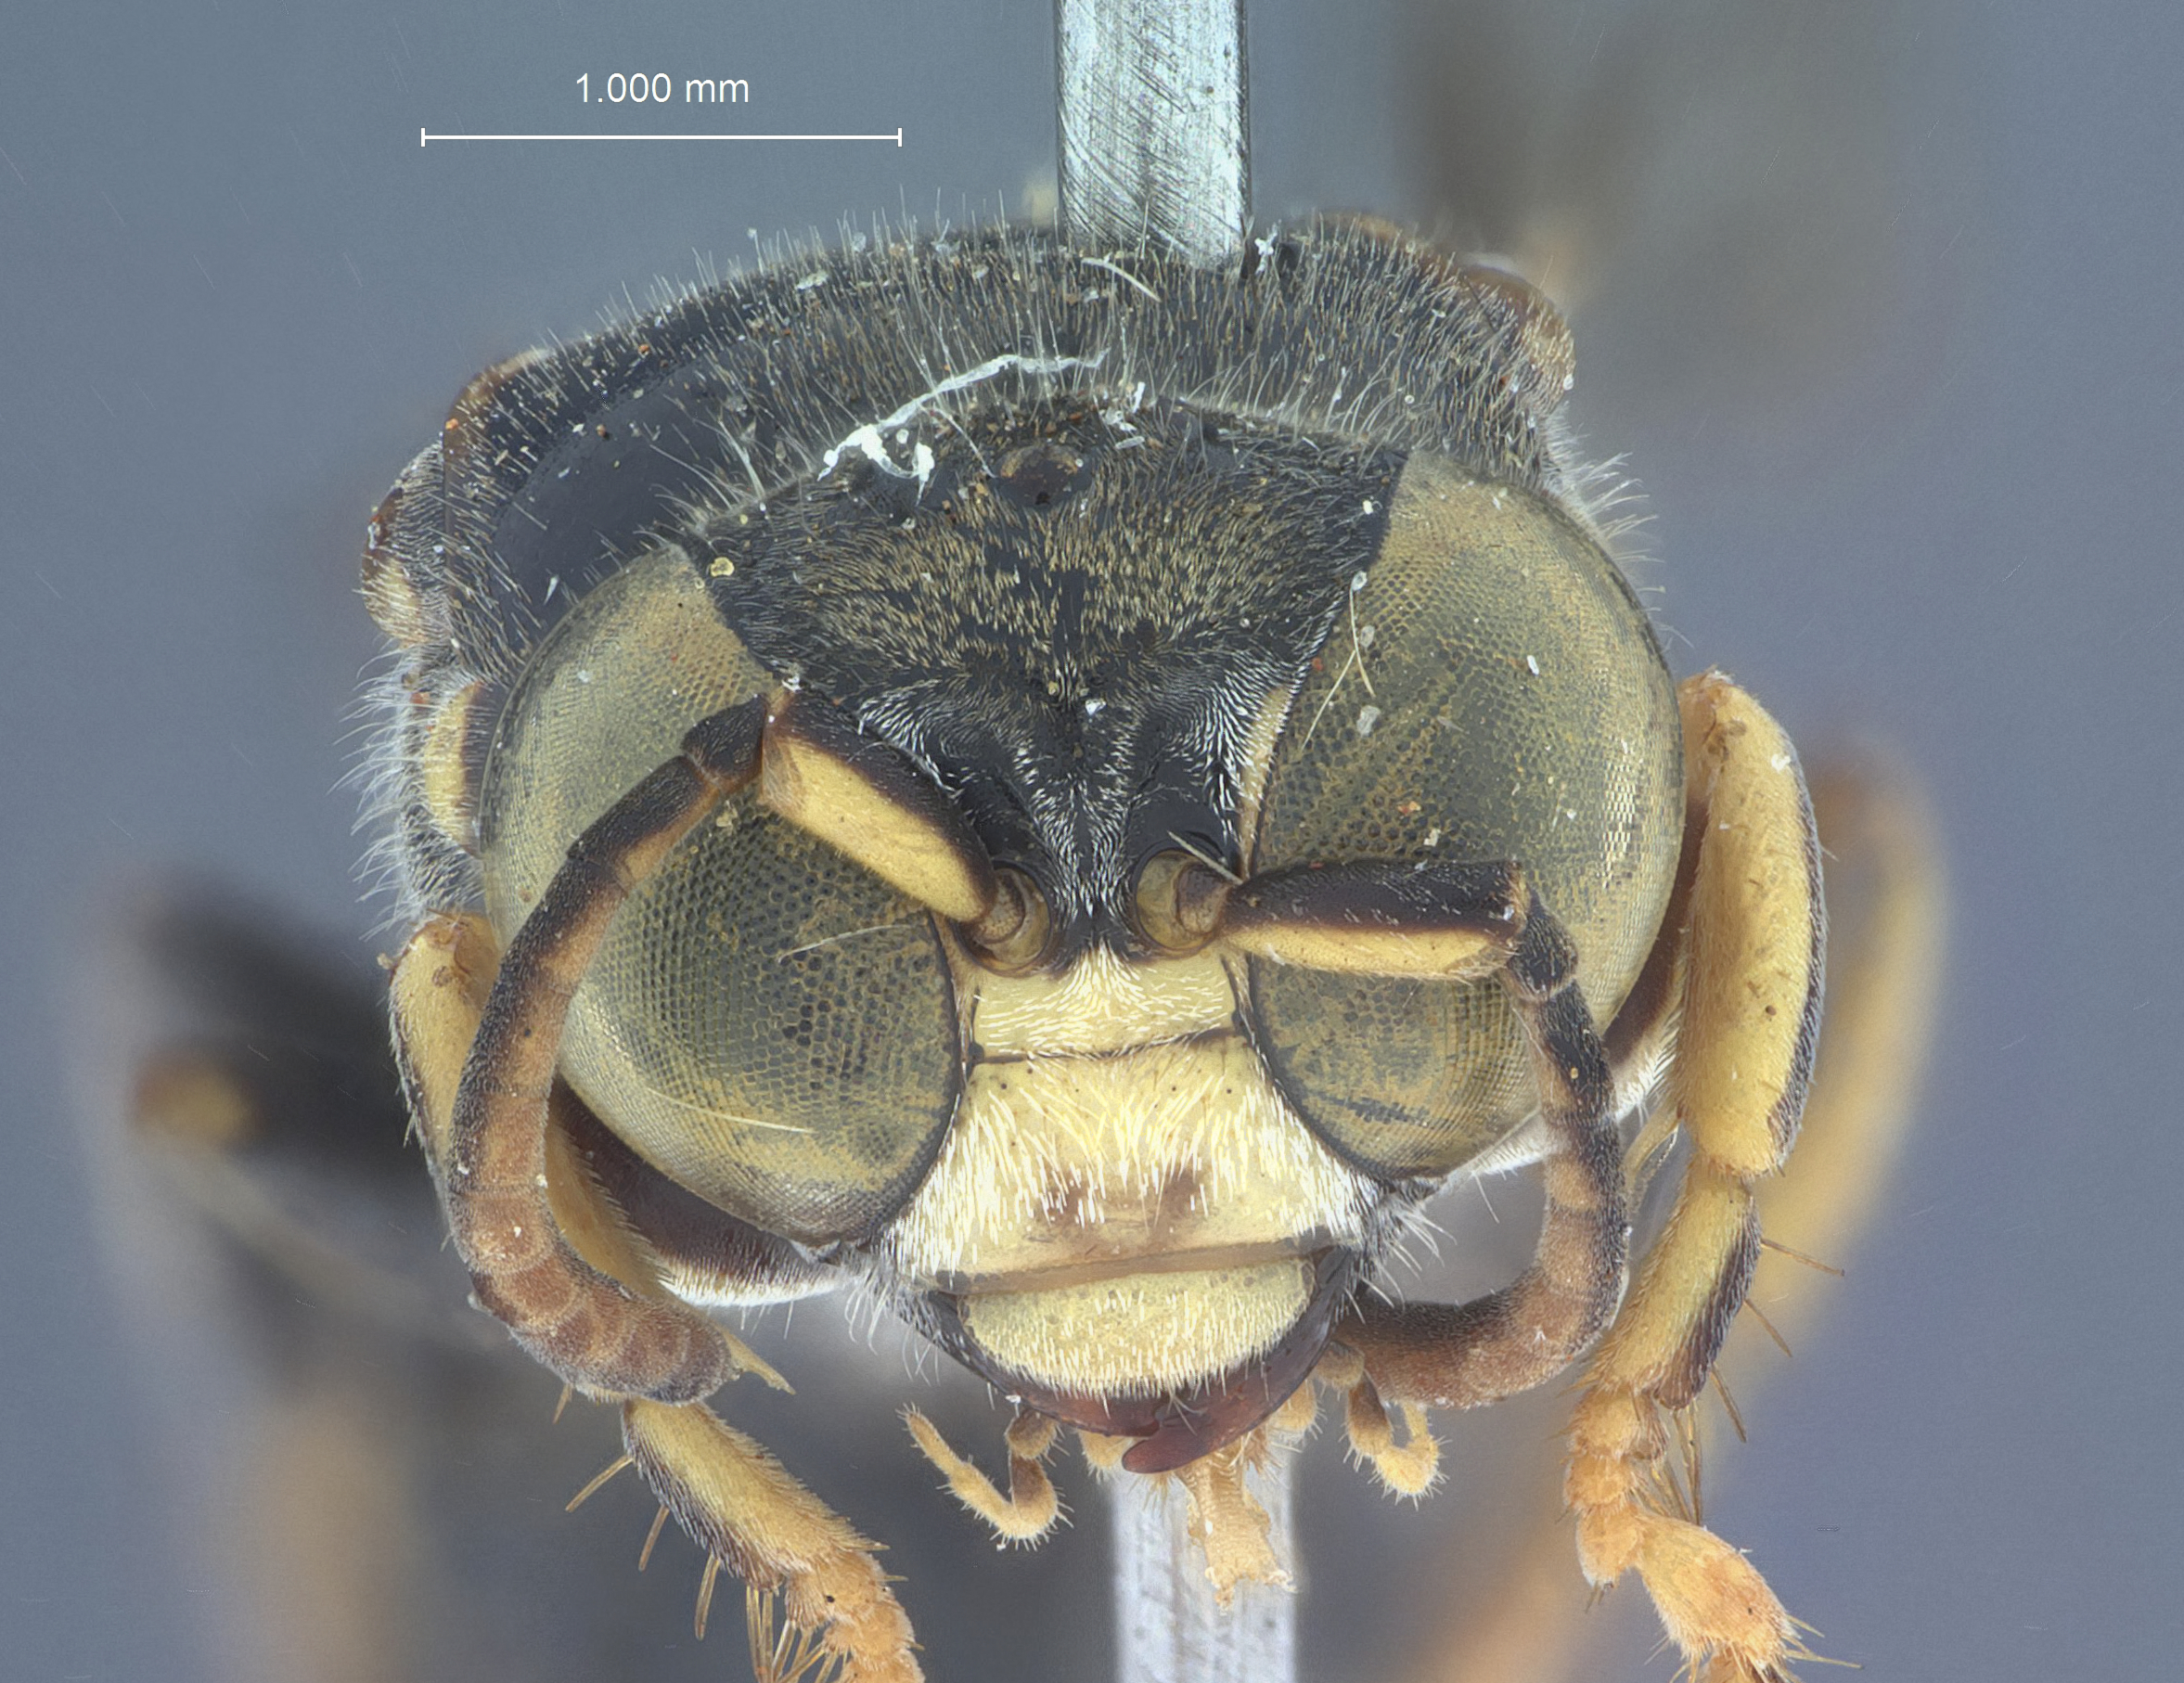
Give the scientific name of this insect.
Bembecinus krameri
